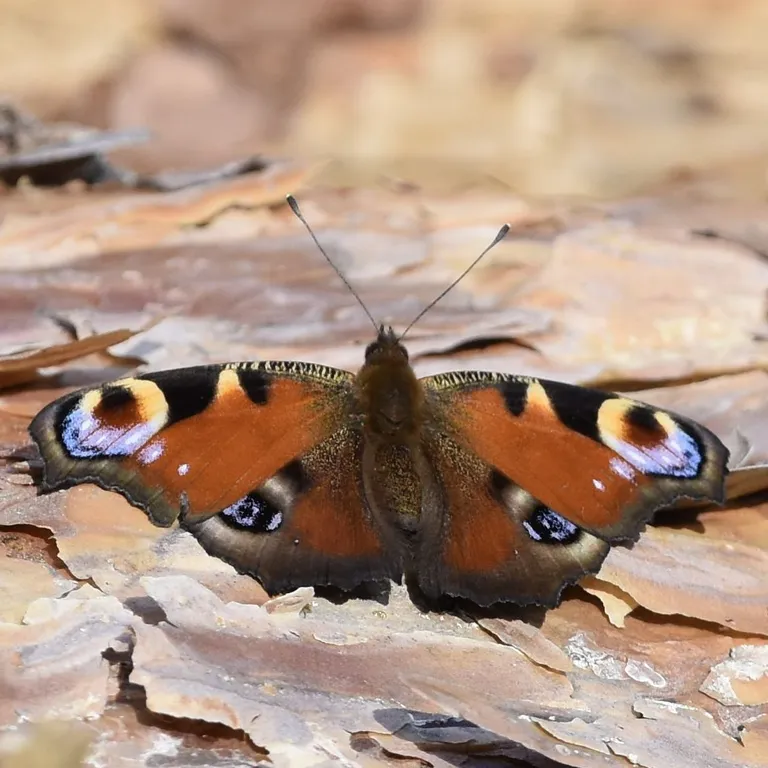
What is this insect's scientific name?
Aglais io
